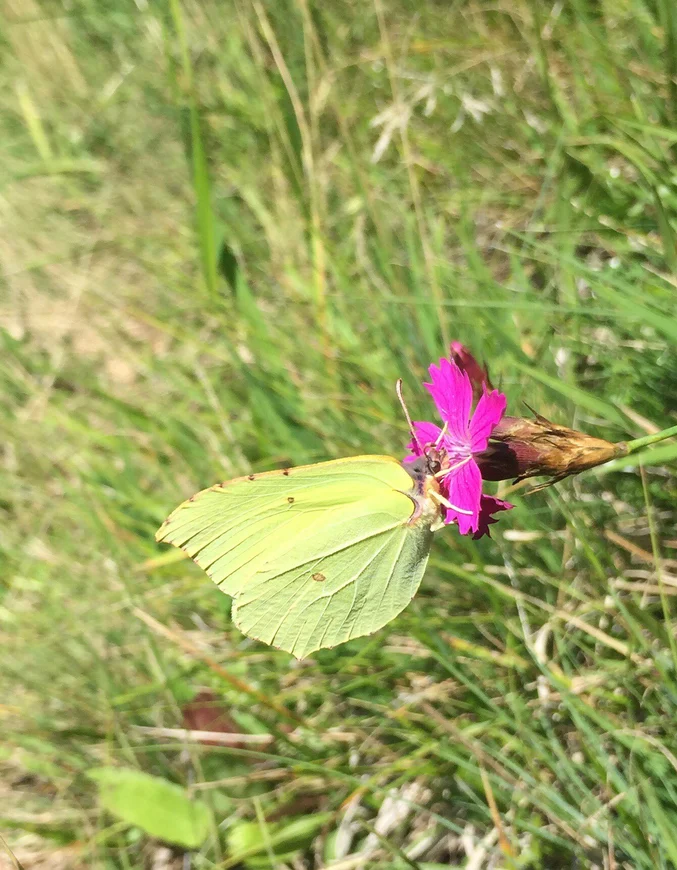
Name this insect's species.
Gonepteryx rhamni
